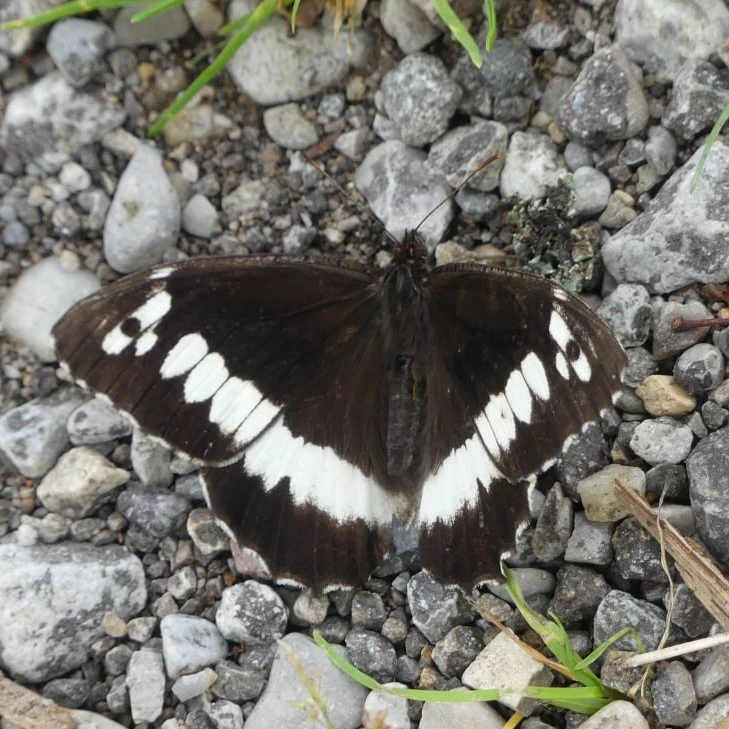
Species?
Brintesia circe
